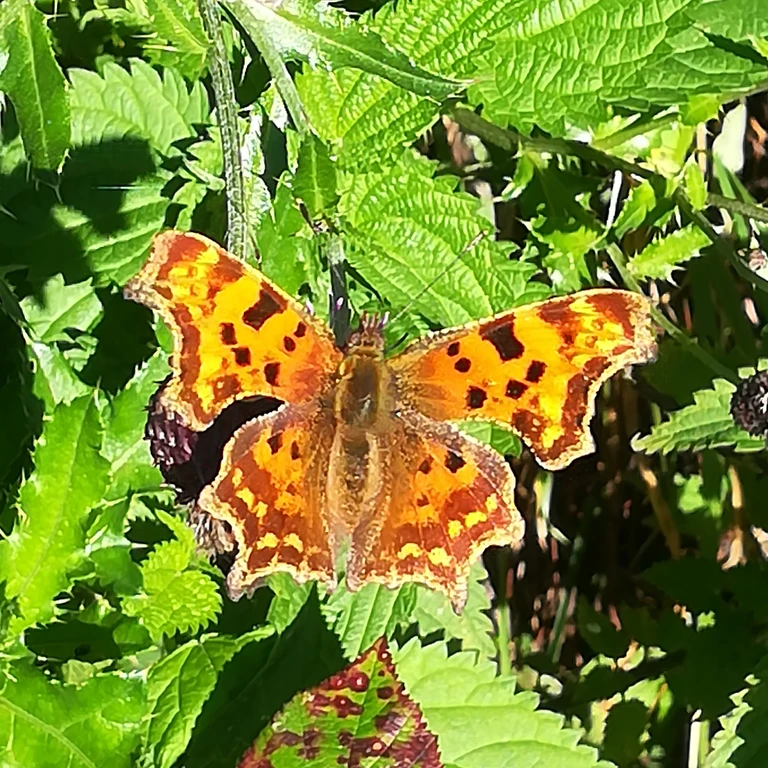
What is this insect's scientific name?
Polygonia c-album
